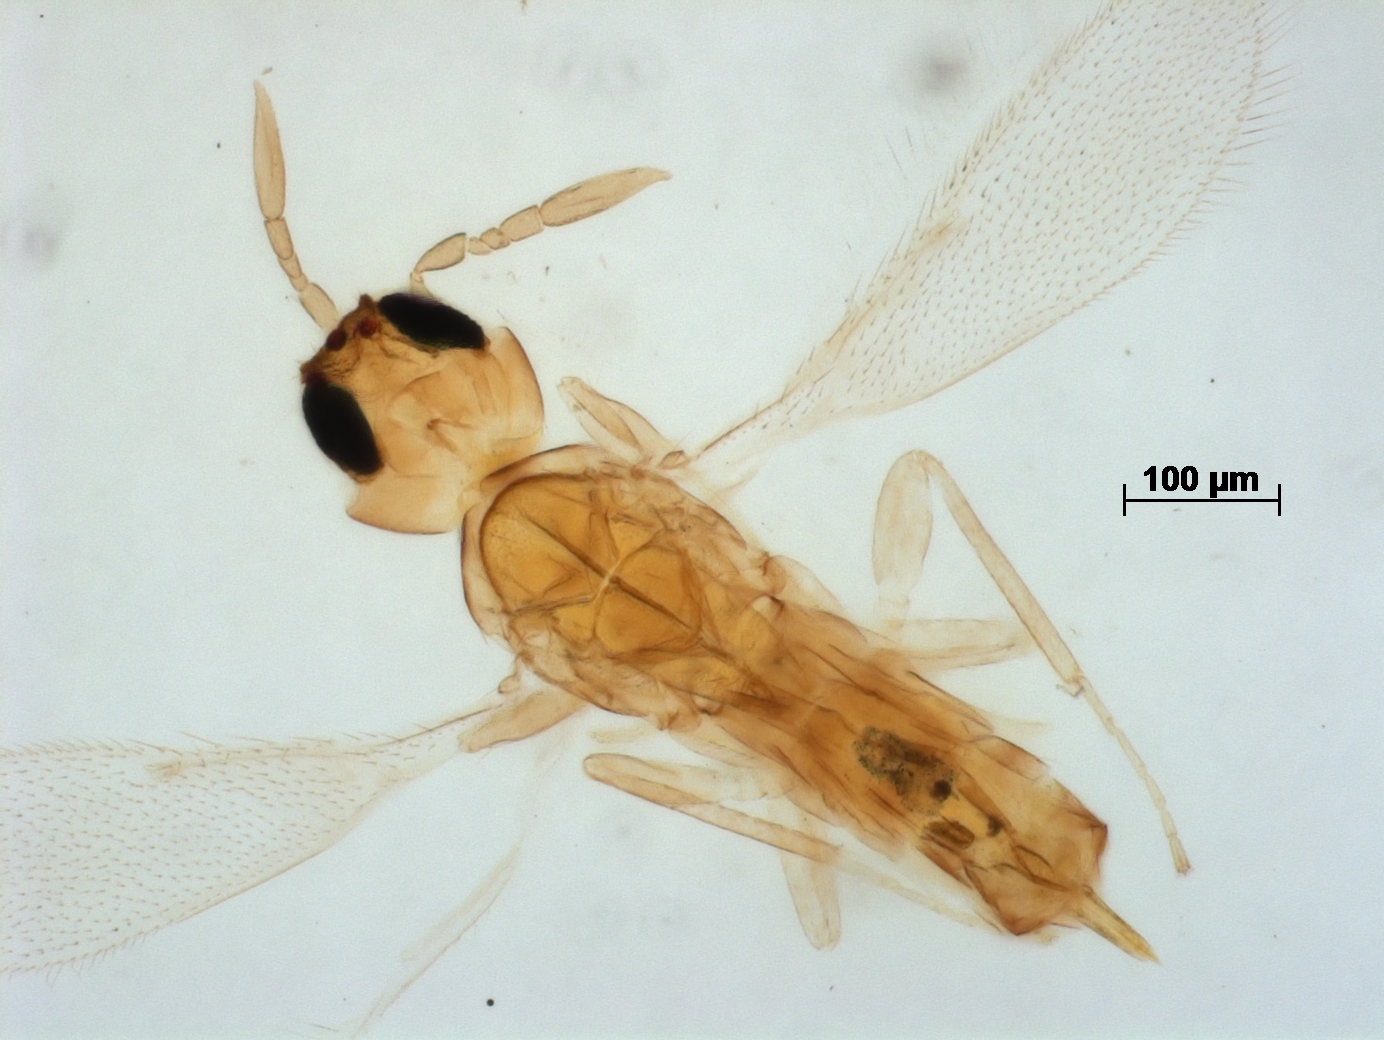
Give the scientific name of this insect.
Paraphelinus tomaspidis
